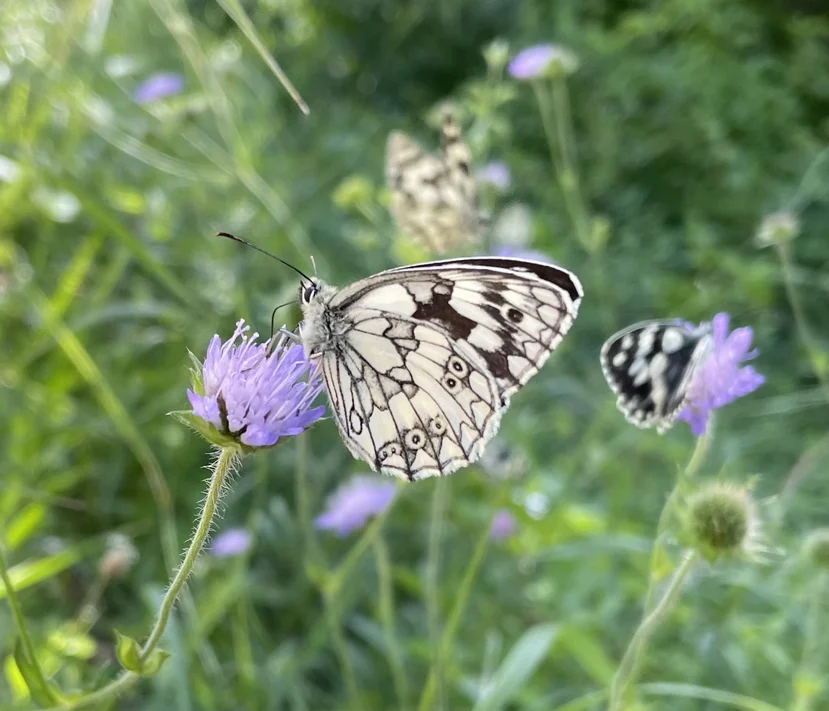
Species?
Melanargia galathea
